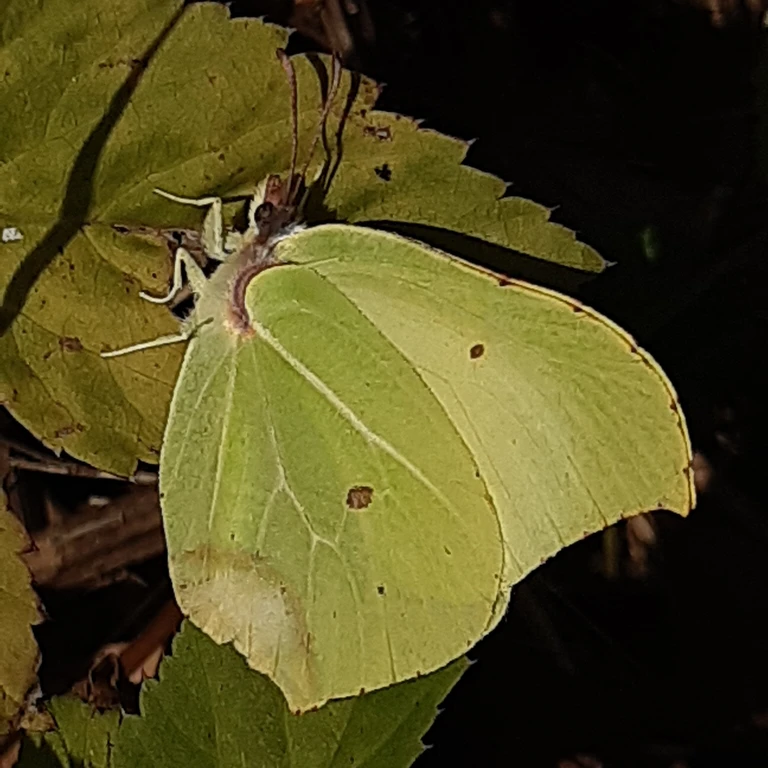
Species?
Gonepteryx rhamni
